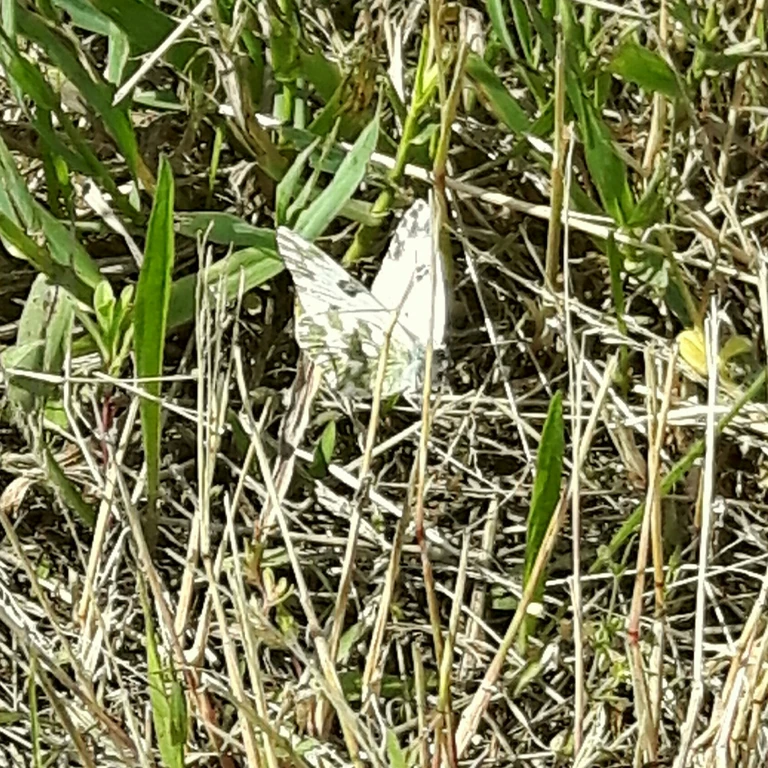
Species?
Pontia edusa
